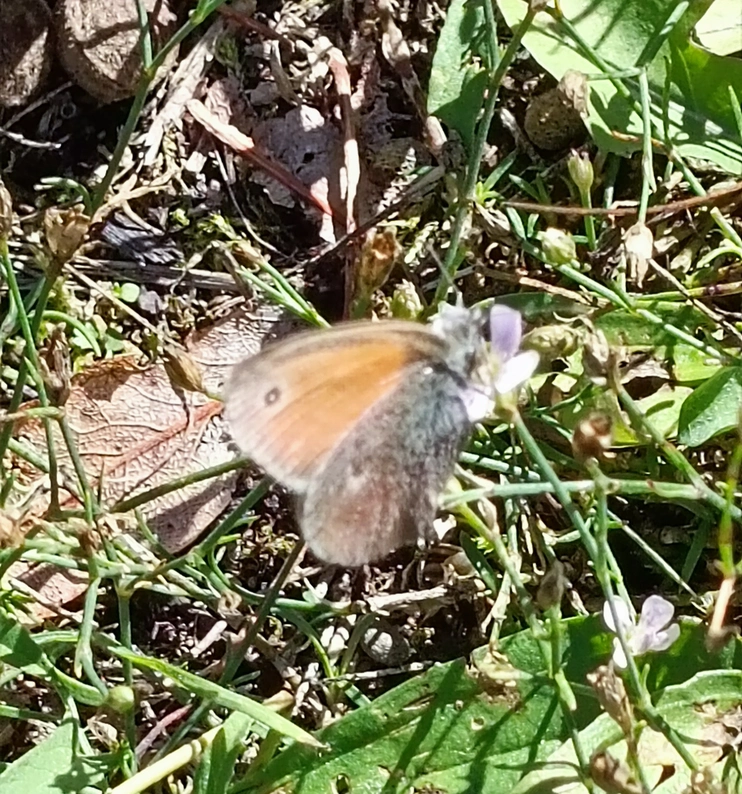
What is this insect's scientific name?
Coenonympha pamphilus
